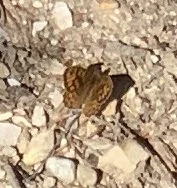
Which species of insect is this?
Lasiommata megera (also Pararge megera)
